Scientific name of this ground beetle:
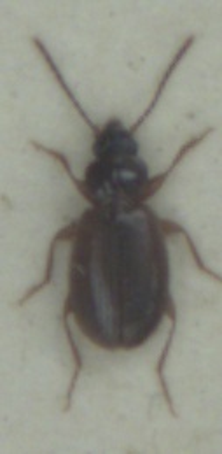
Trechus obtusus
